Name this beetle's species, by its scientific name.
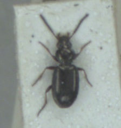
Bembidion lampros
